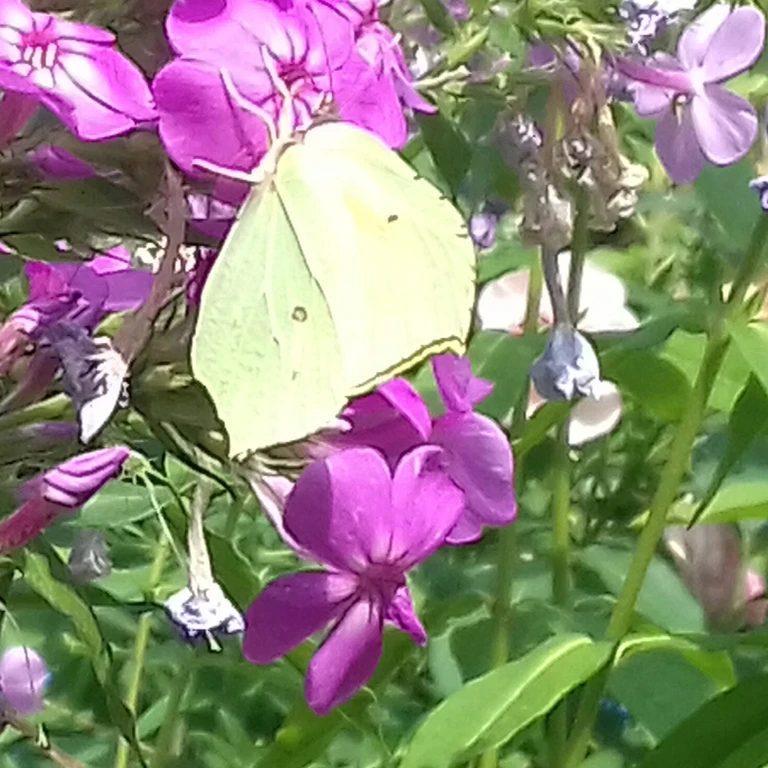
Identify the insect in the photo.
Gonepteryx rhamni
